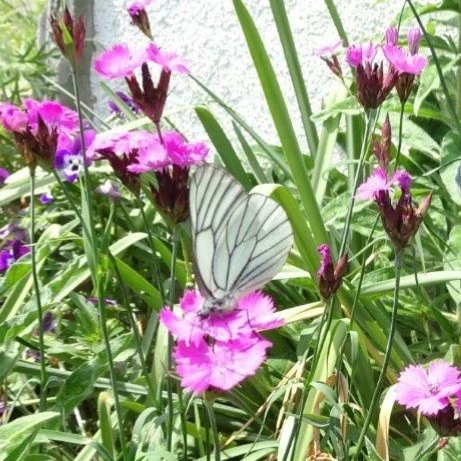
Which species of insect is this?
Aporia crataegi
